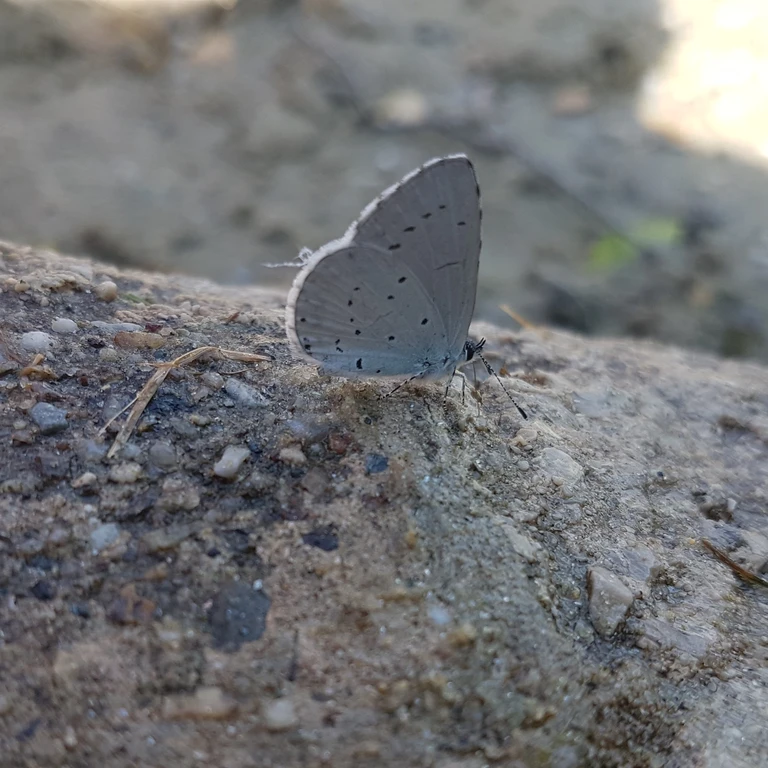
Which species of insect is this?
Celastrina argiolus
